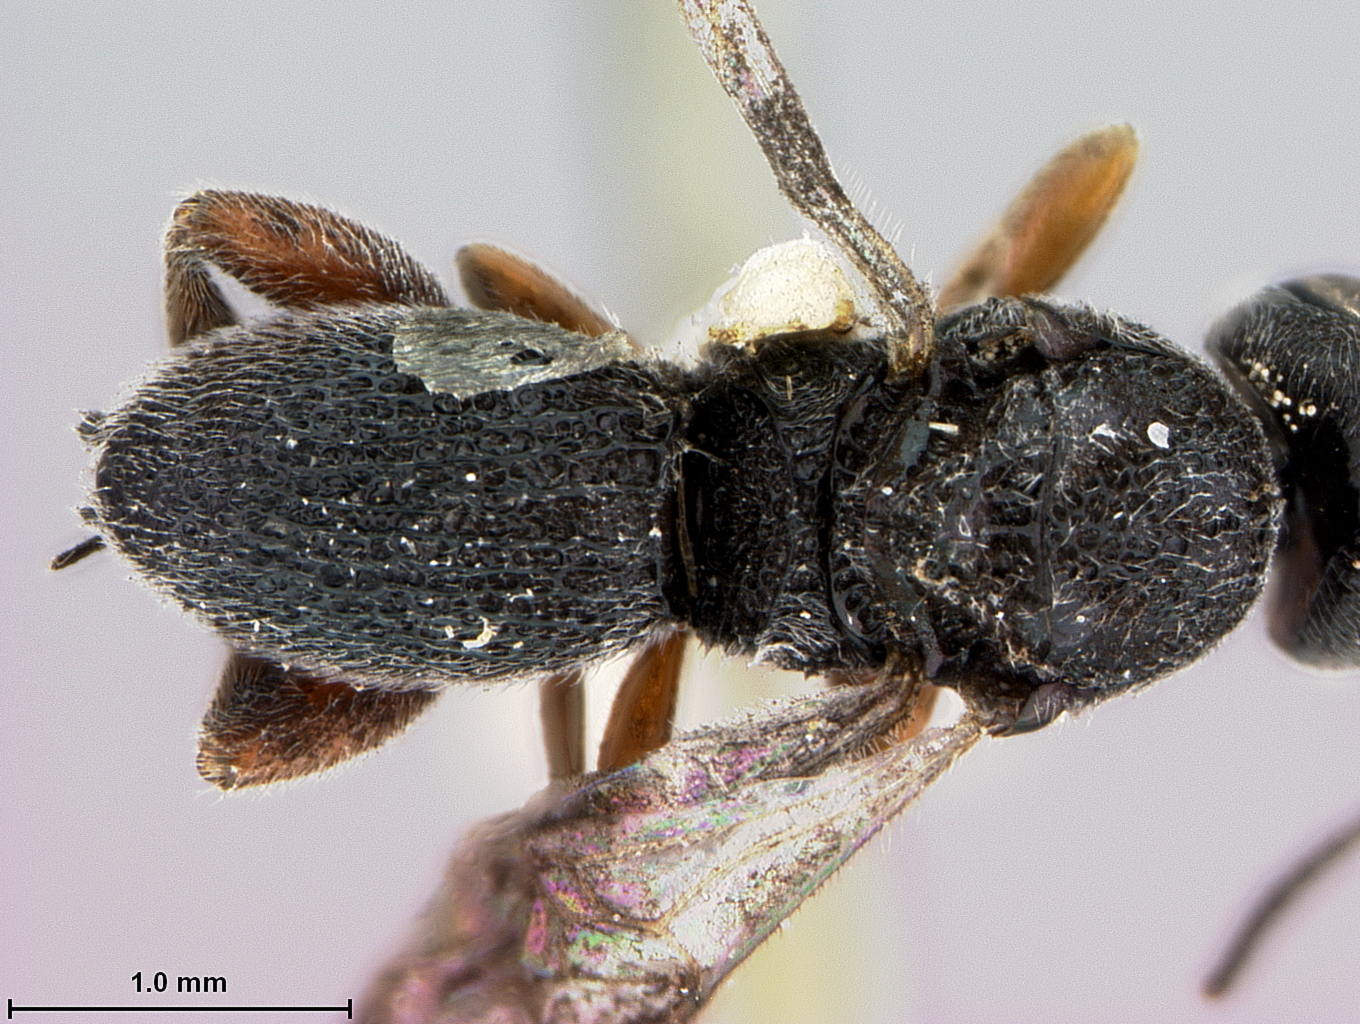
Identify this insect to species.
Urosigalphus mimosestes
